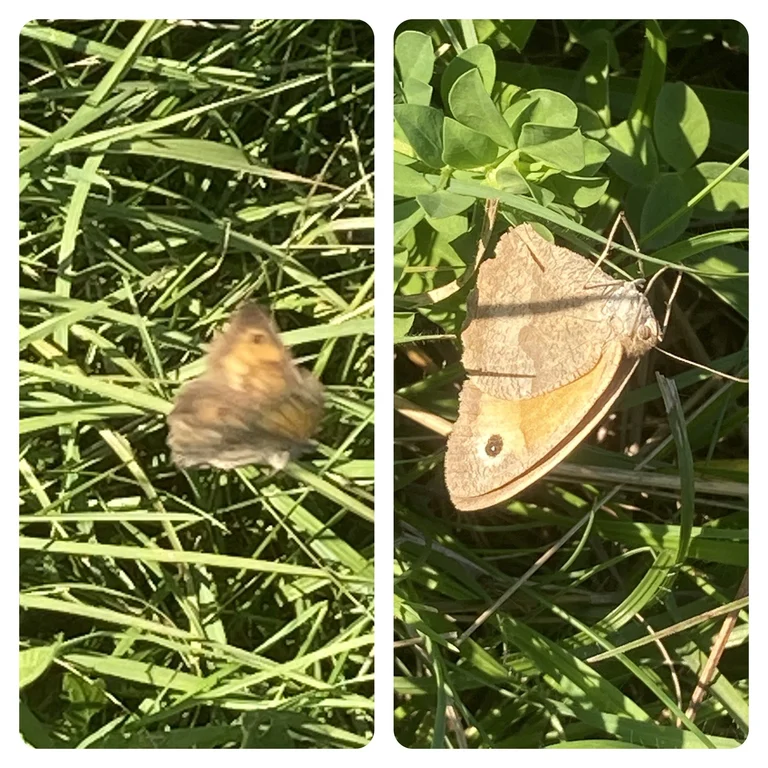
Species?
Maniola jurtina
